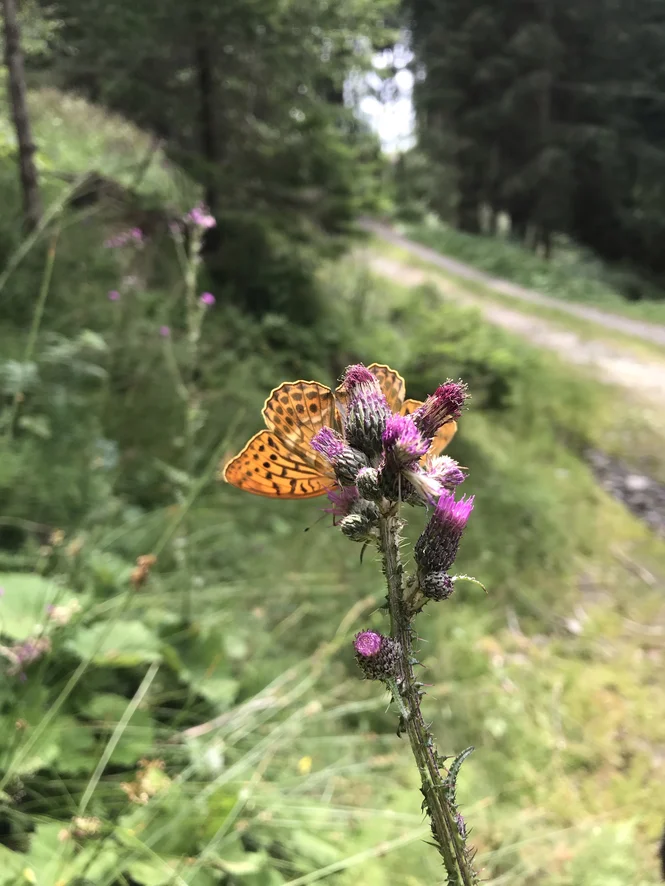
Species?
Argynnis paphia
